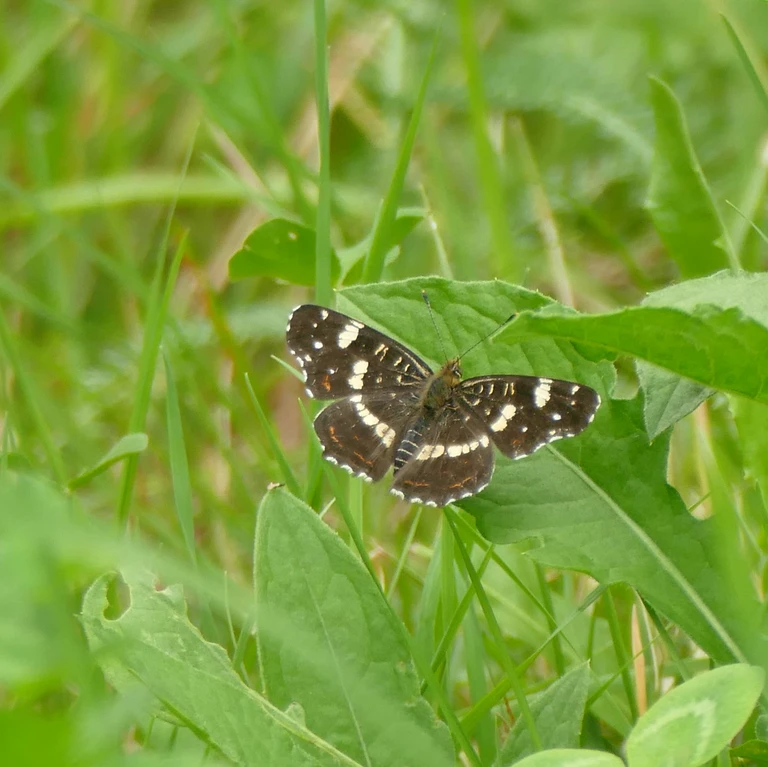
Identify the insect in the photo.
Araschnia levana
